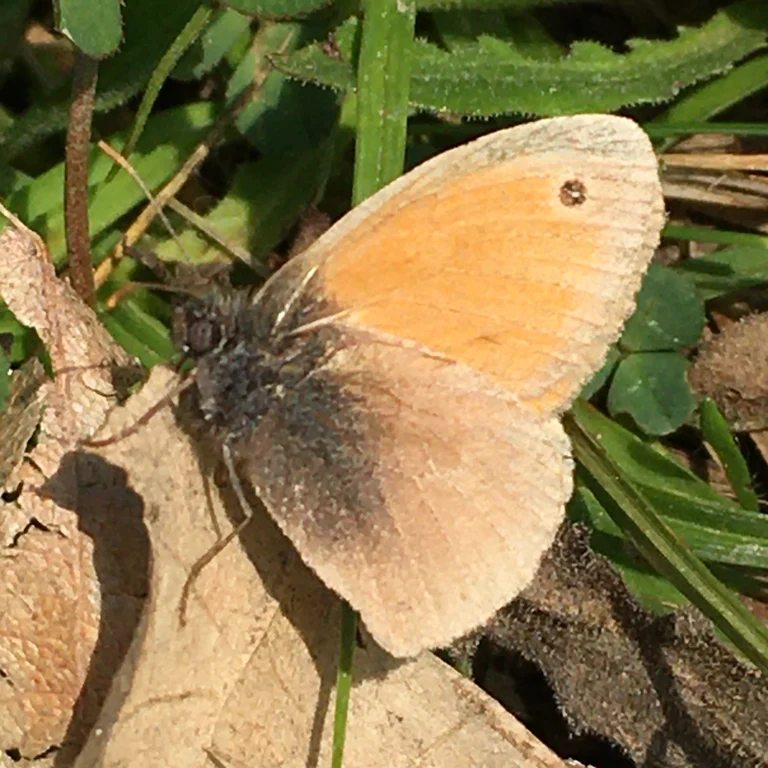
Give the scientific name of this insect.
Coenonympha pamphilus
